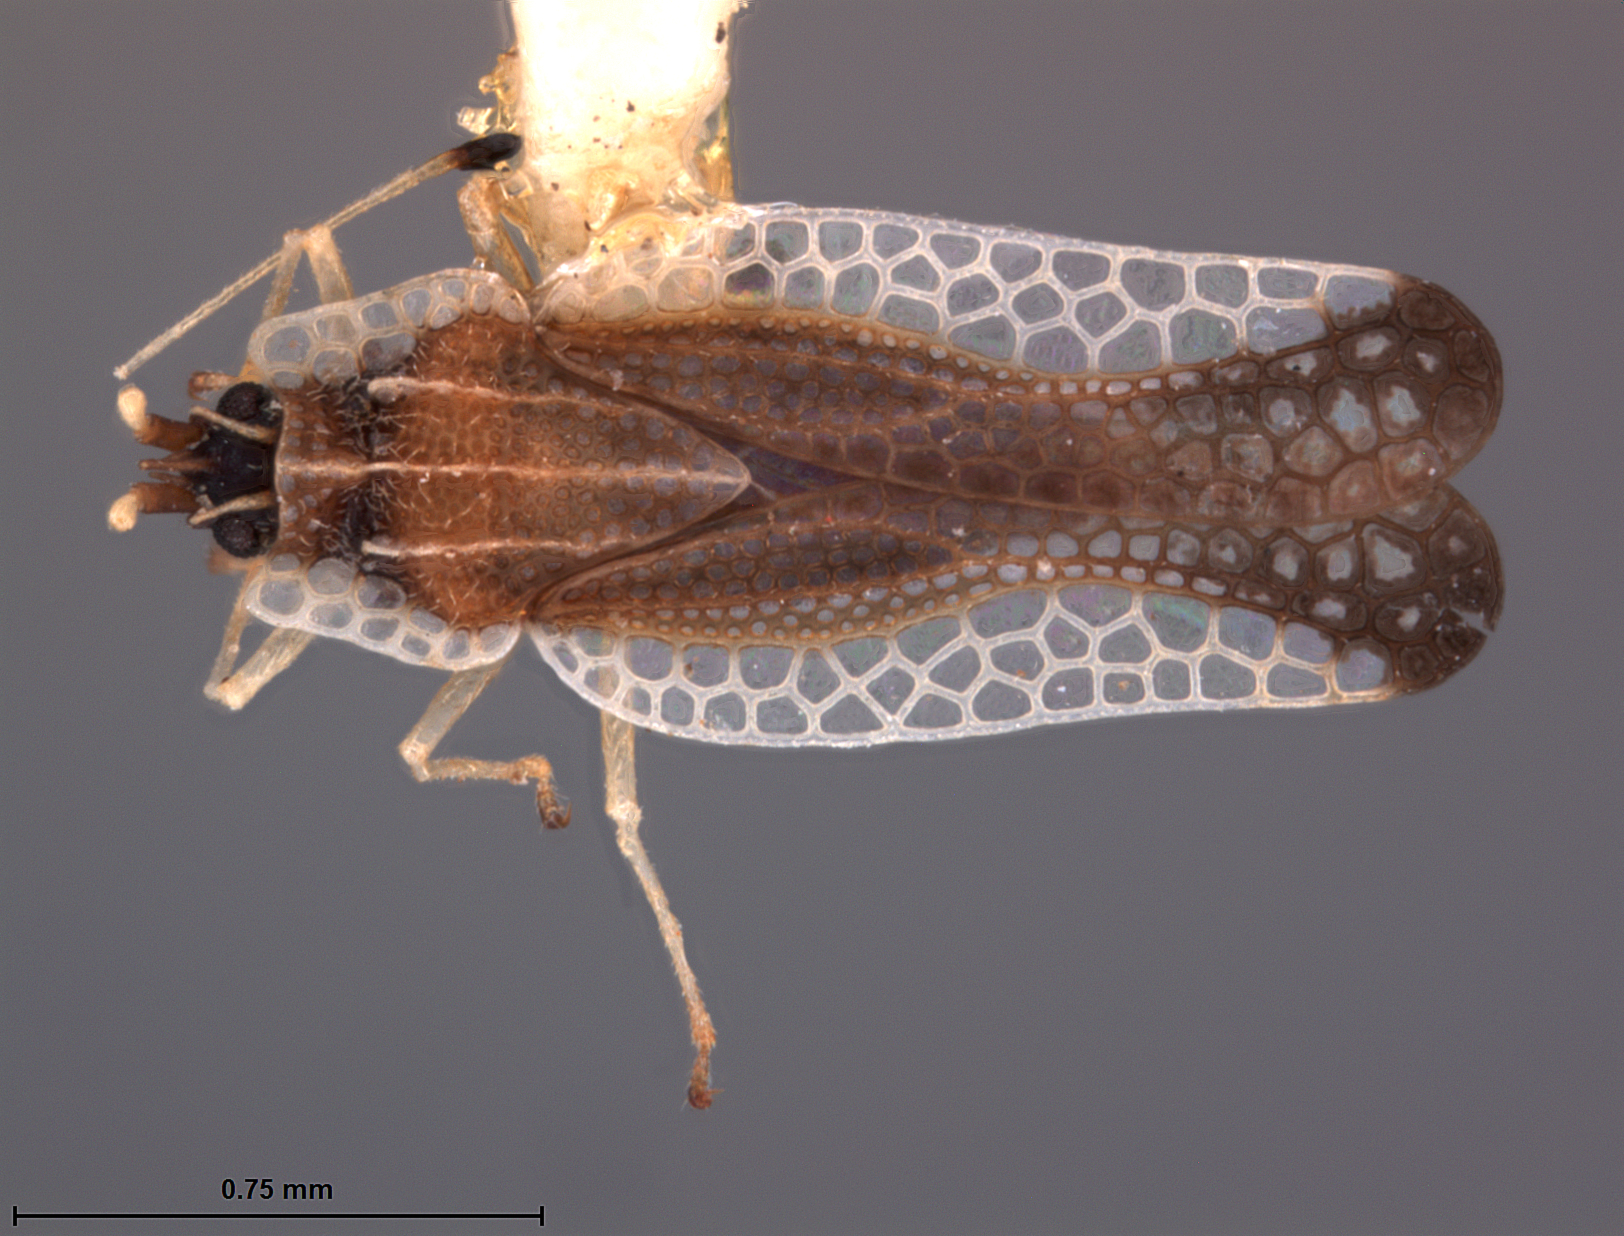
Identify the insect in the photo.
Leptopharsa luxa
